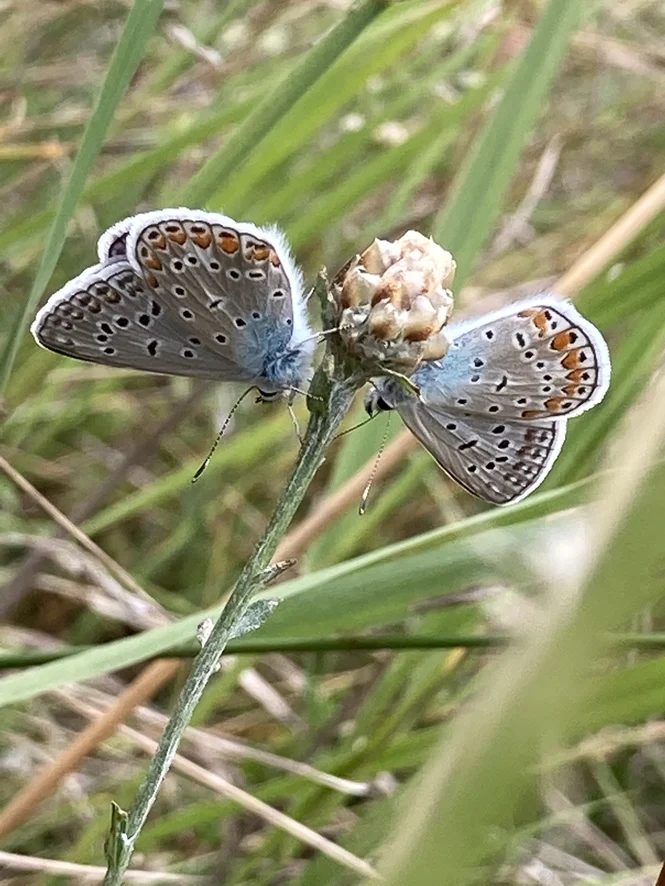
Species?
Polyommatus icarus
